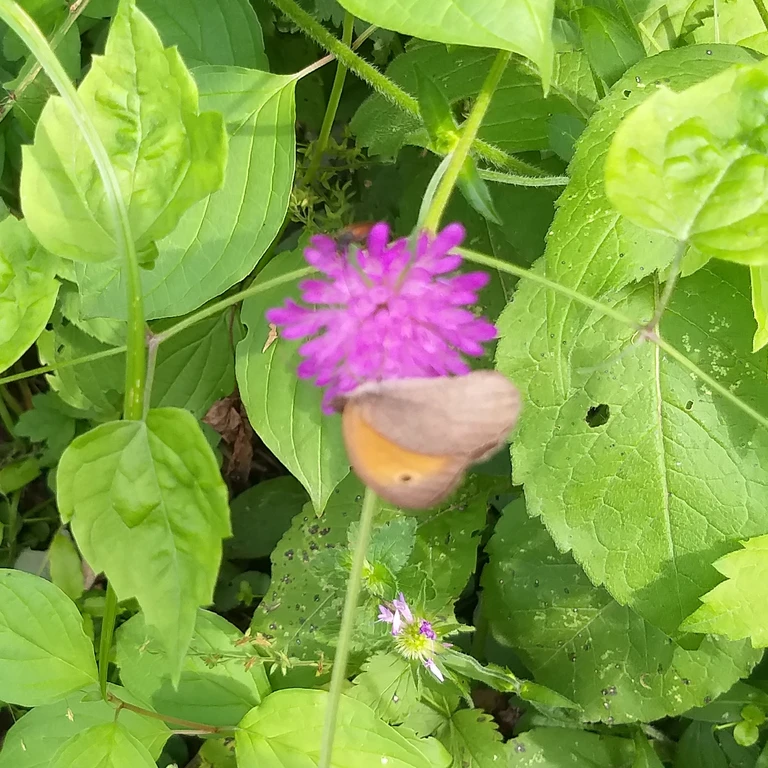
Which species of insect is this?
Maniola jurtina
